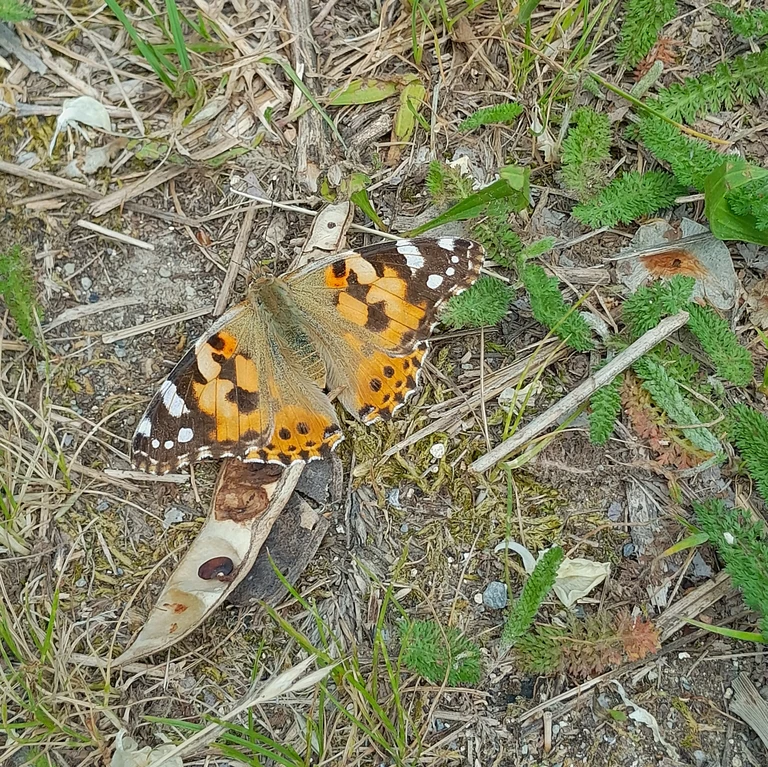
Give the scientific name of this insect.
Vanessa cardui
